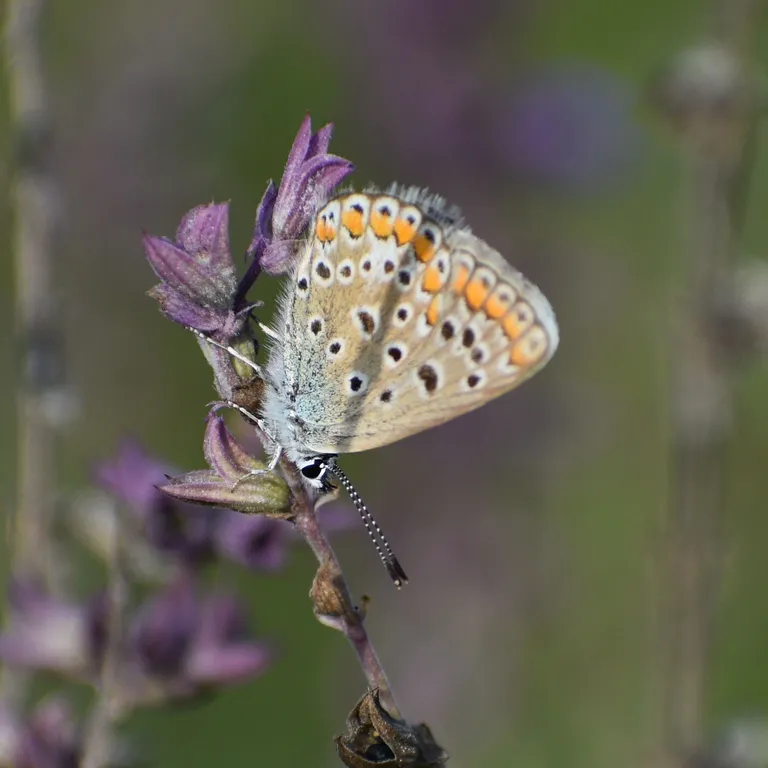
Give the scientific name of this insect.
Polyommatus icarus
